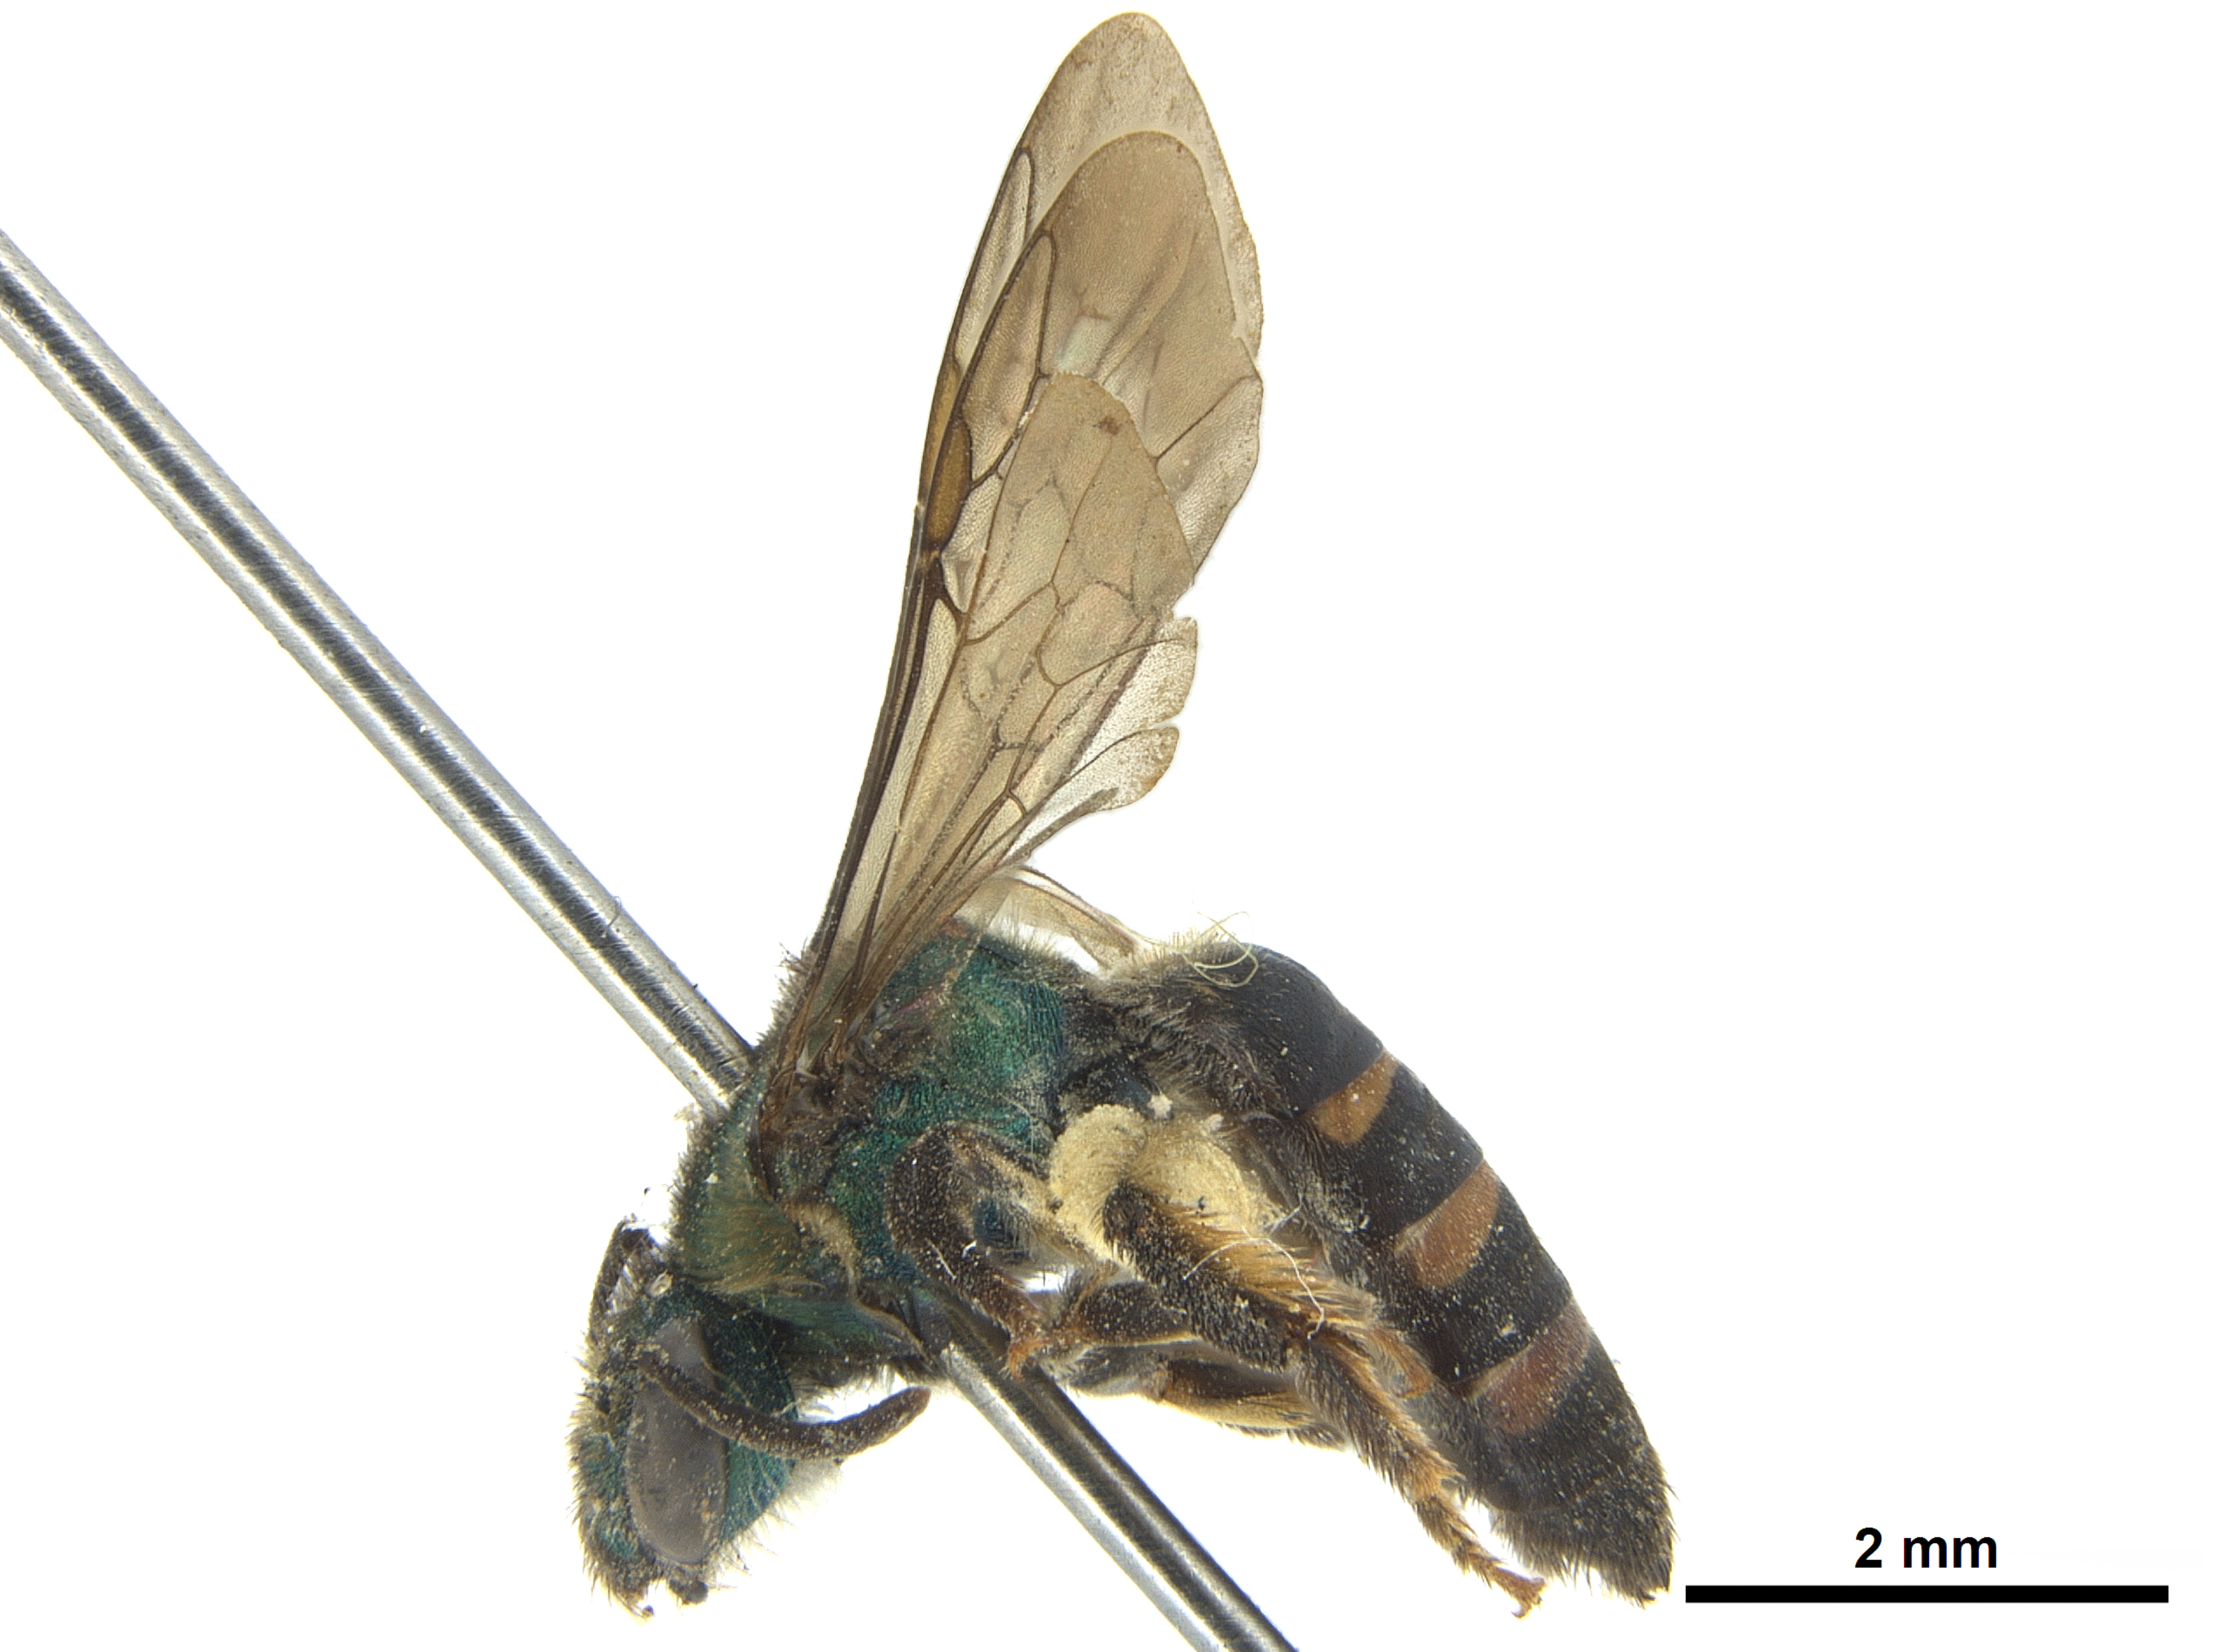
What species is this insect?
Agapostemonoides hurdi
